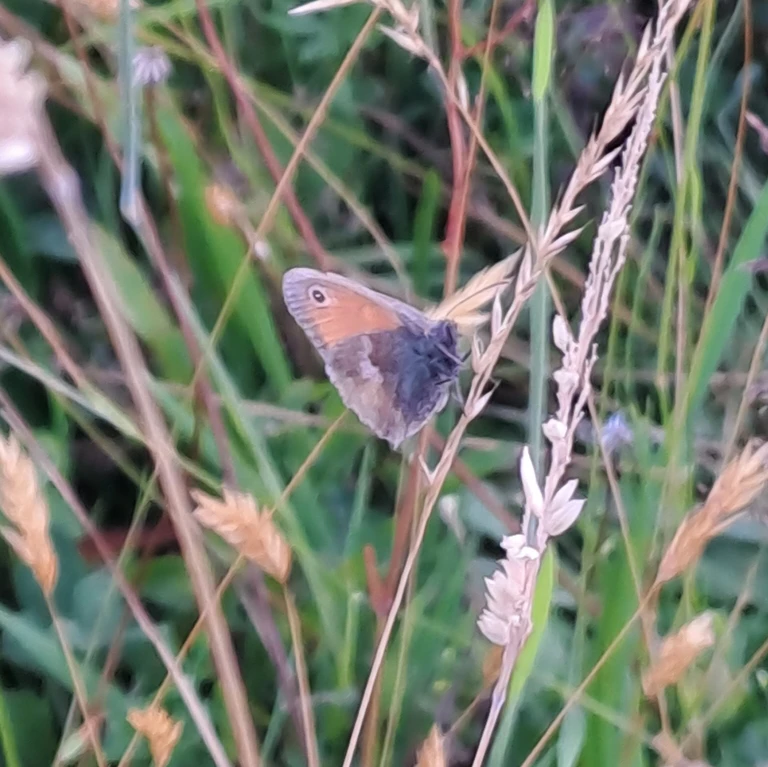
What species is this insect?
Coenonympha pamphilus
